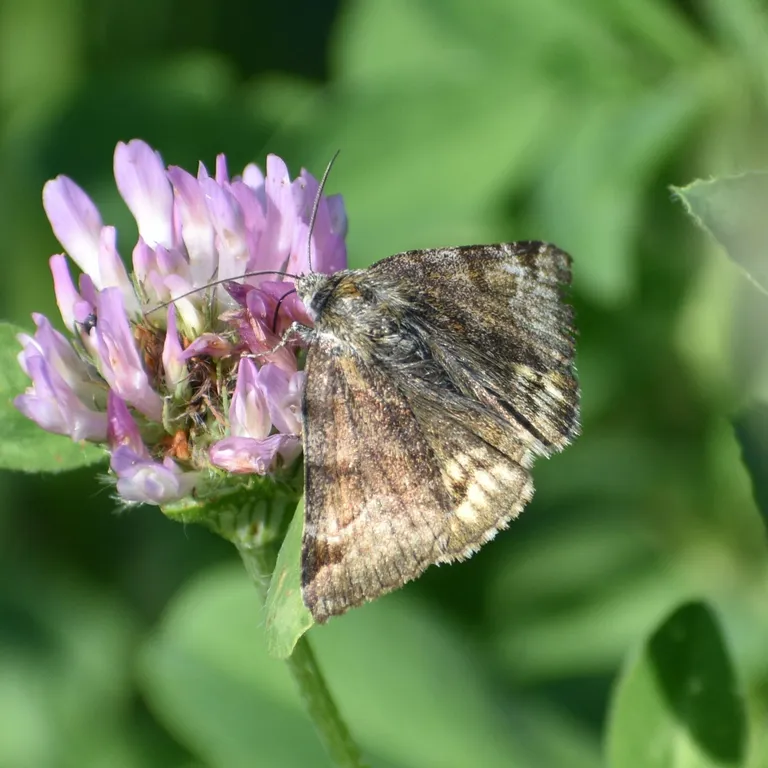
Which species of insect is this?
Euclidia glyphica
